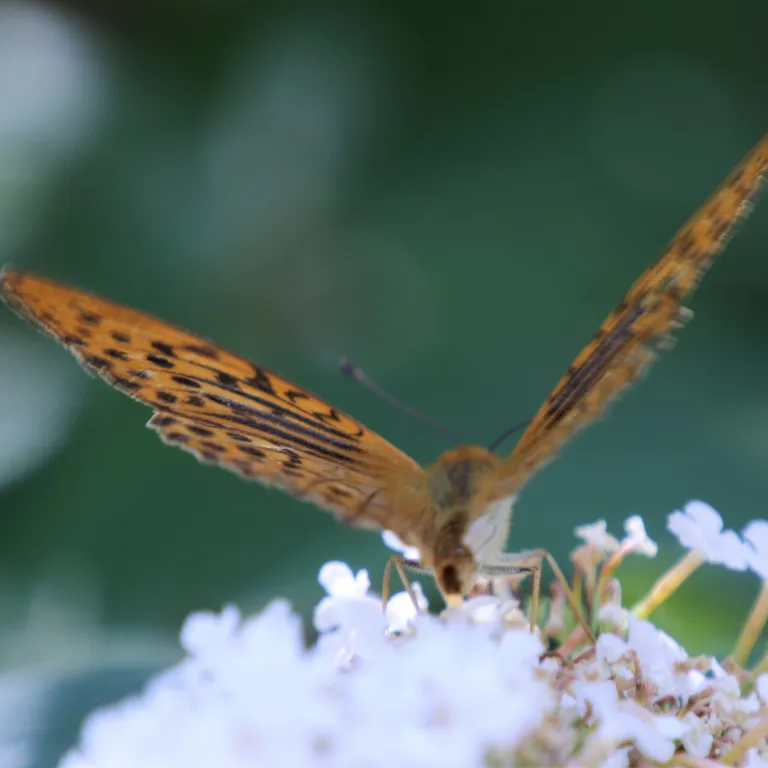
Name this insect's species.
Argynnis paphia
